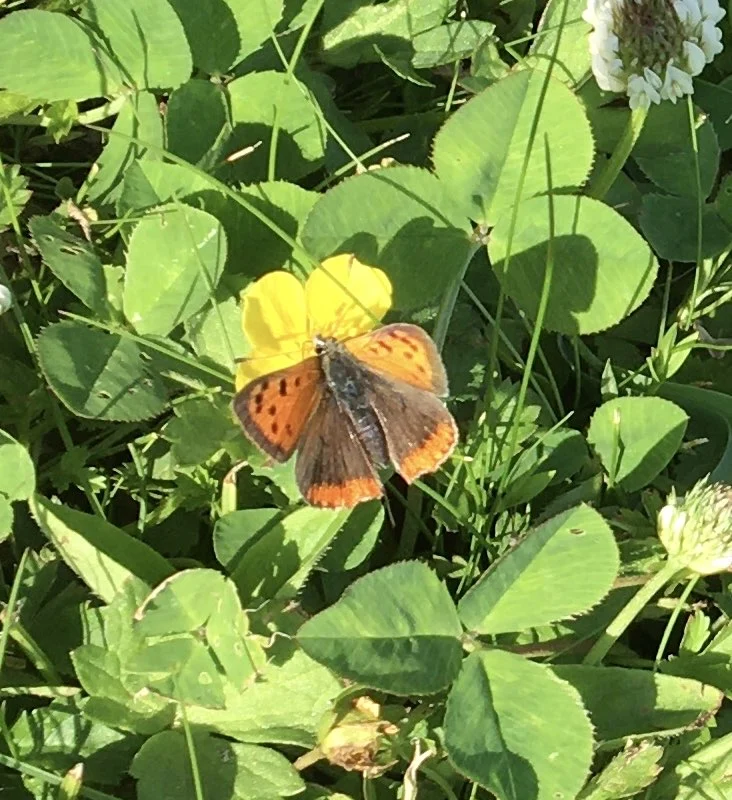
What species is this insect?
Lycaena phlaeas
